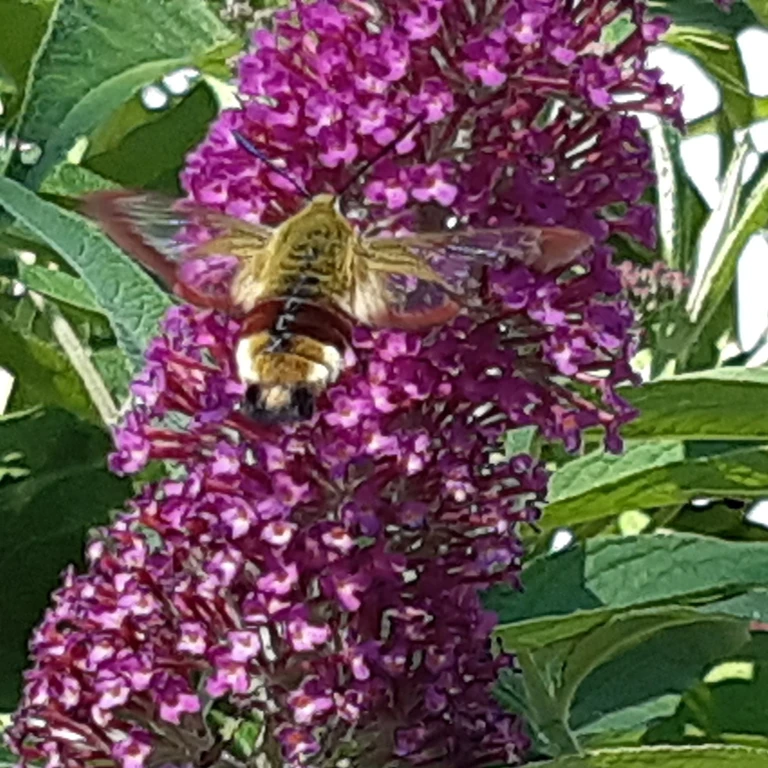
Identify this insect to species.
Hemaris fuciformis
